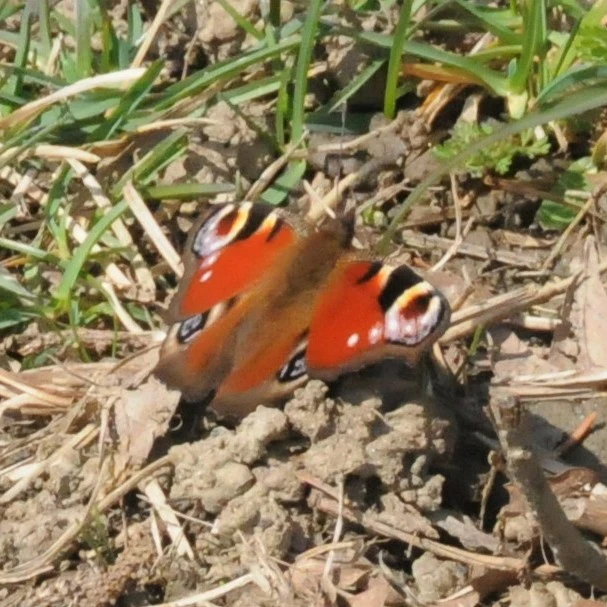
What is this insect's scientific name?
Aglais io
